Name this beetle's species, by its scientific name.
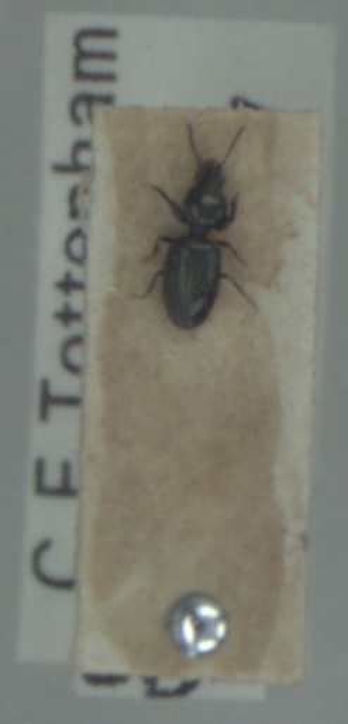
Dyschirius aeneus
